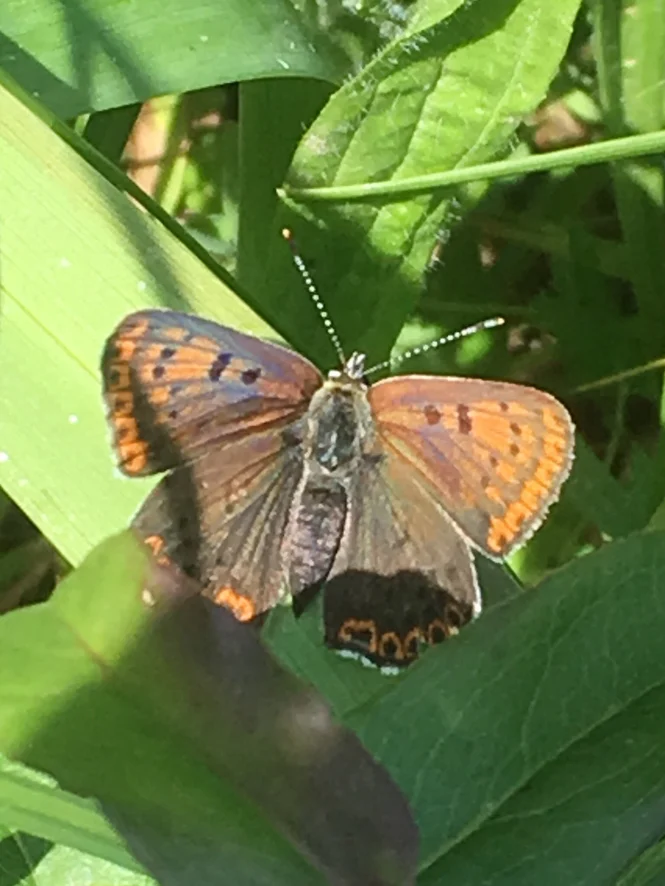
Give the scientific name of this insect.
Lycaena tityrus (also Loweia tityrus)
